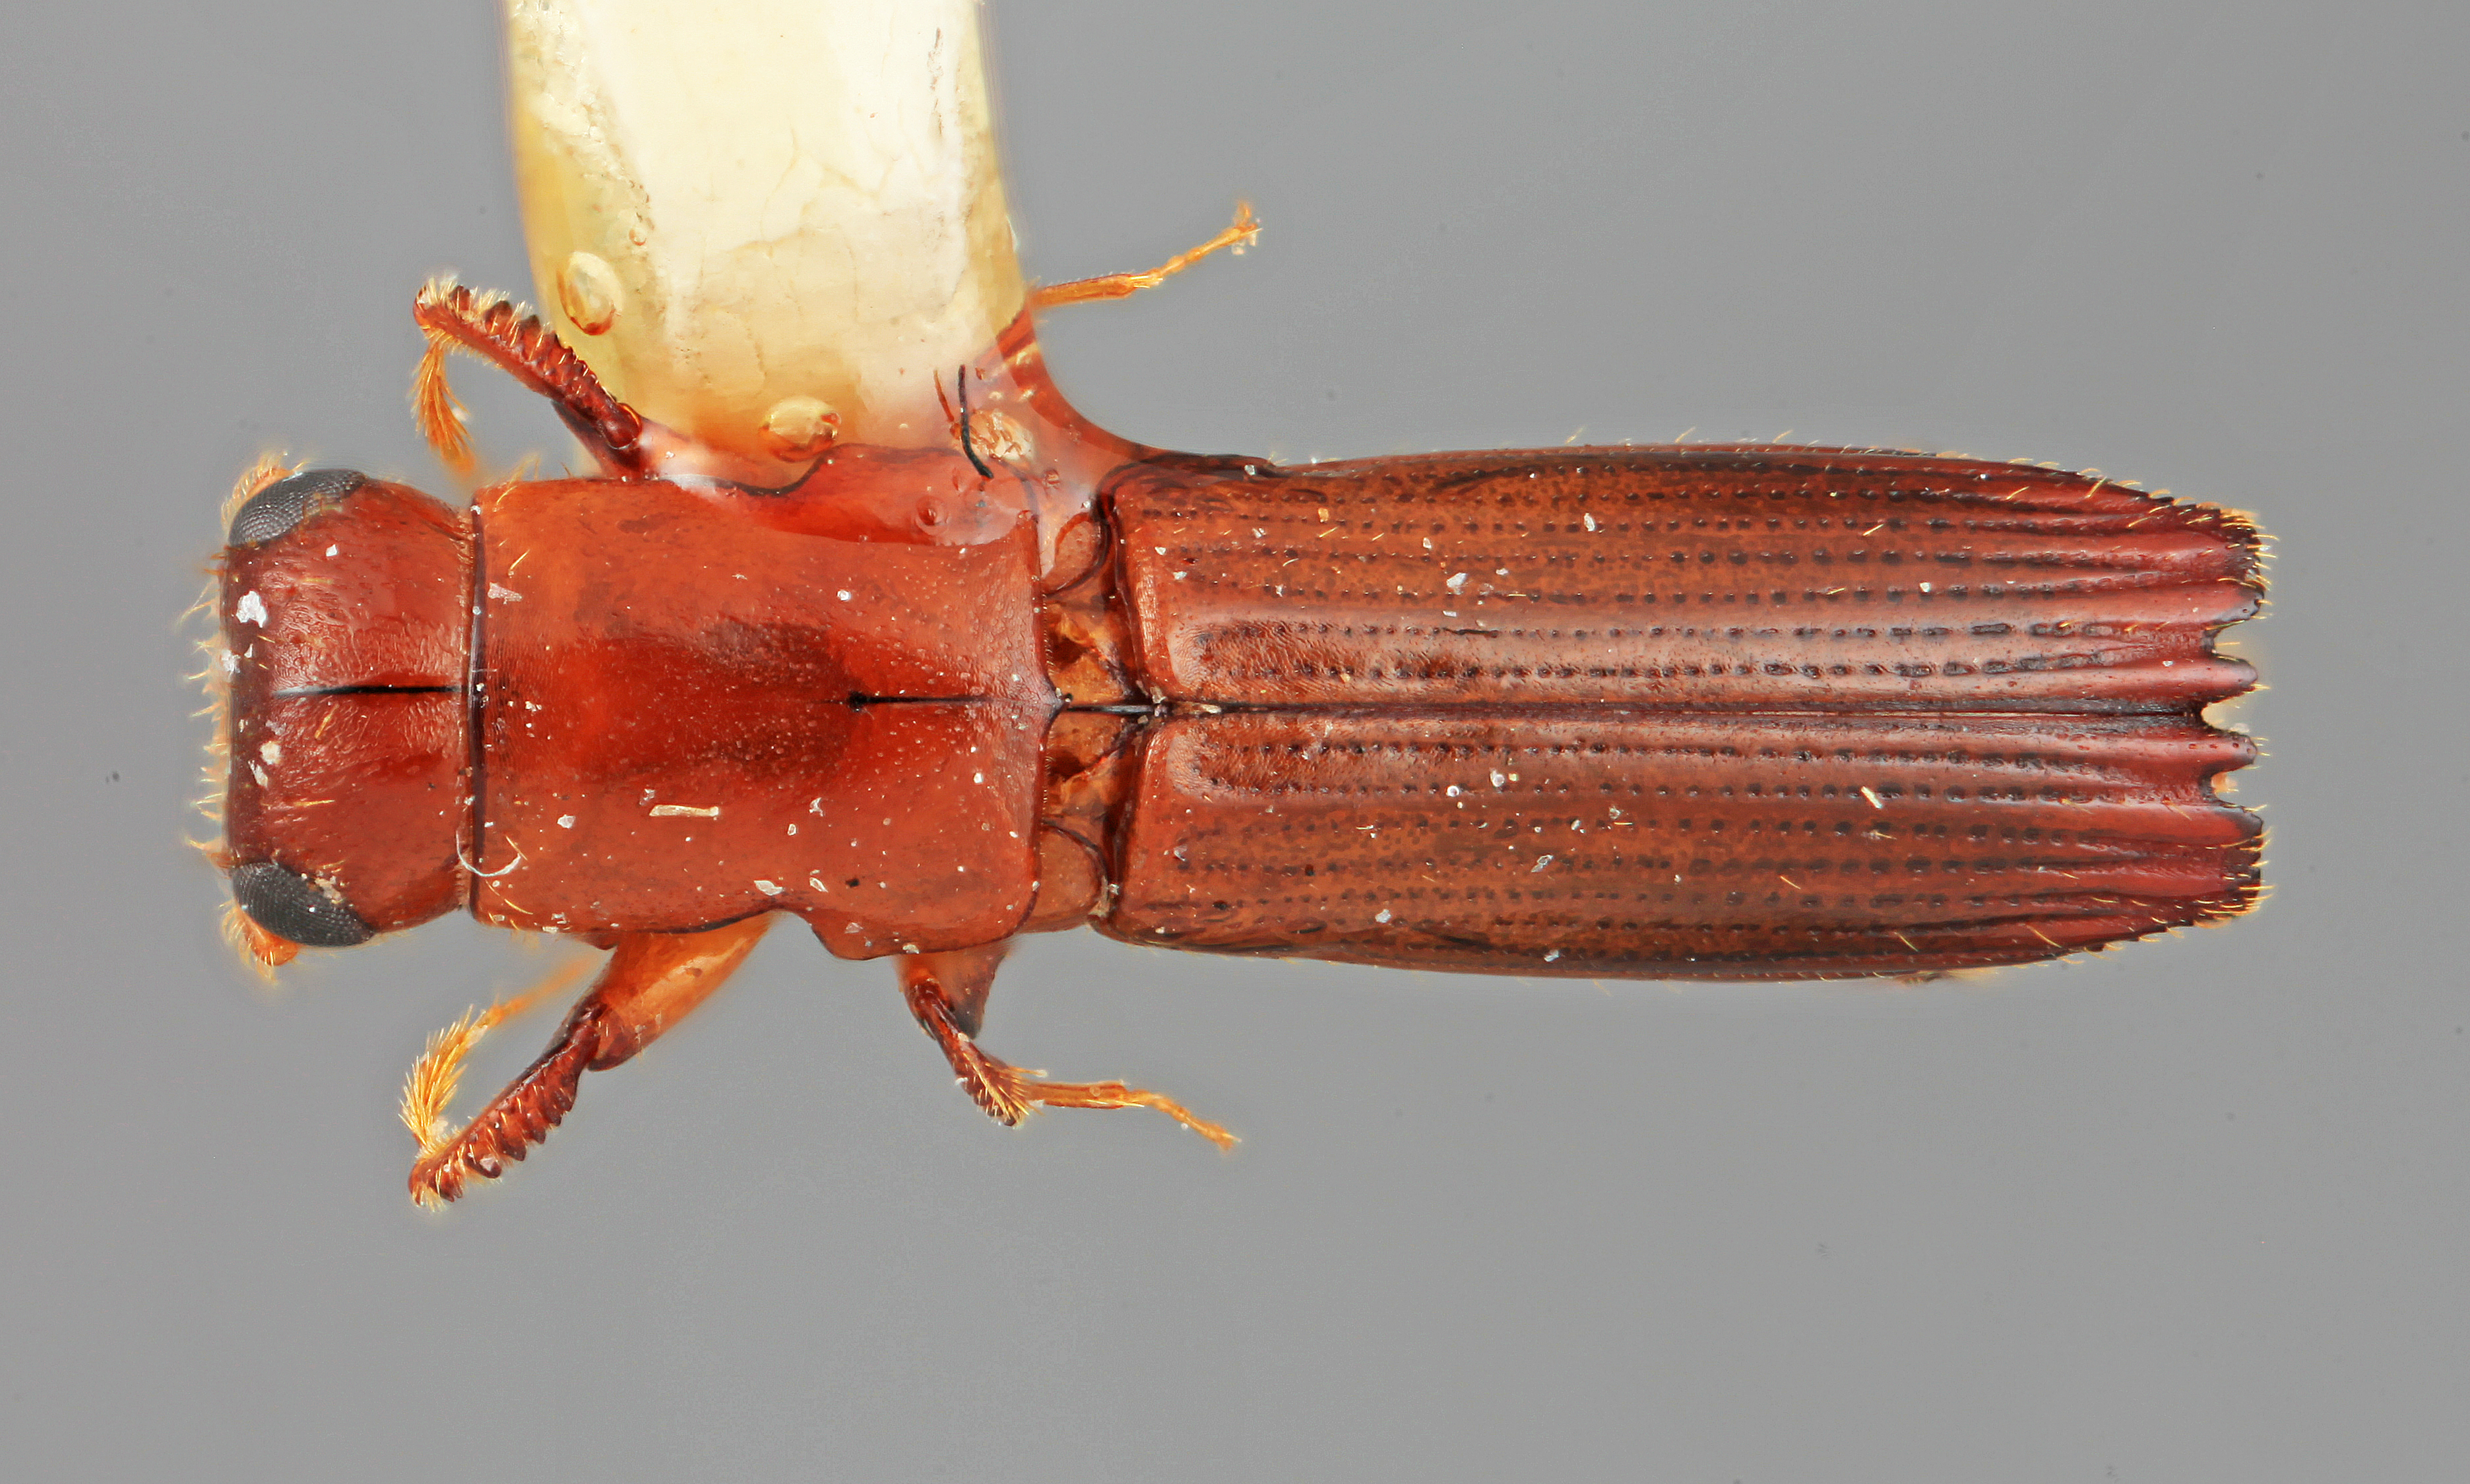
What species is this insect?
Platypus spectus
